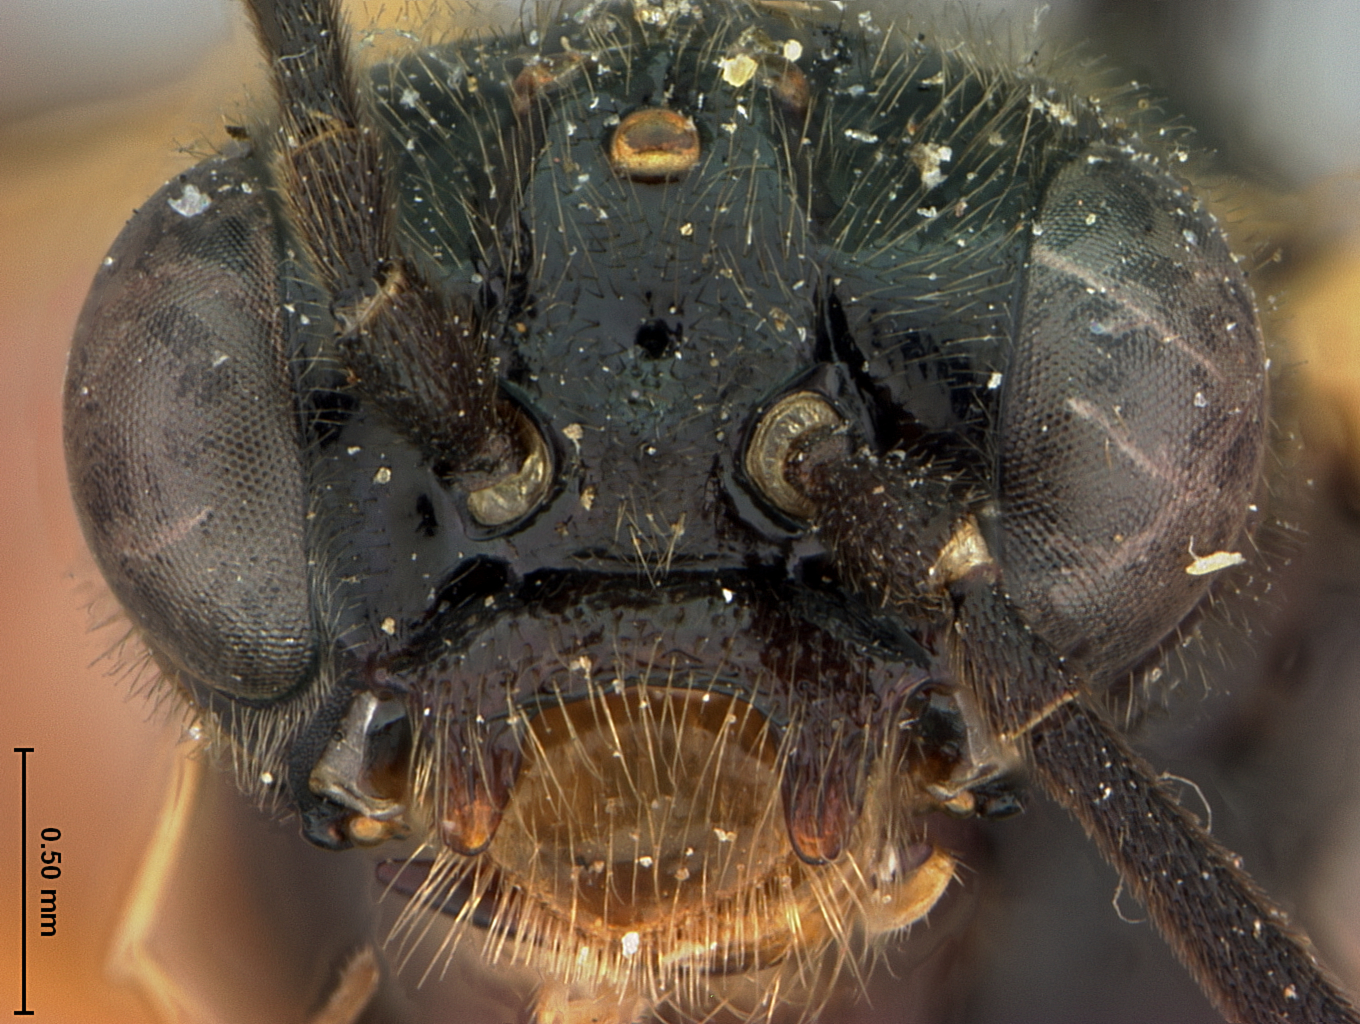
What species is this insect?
Parasiobla rufocinctus
